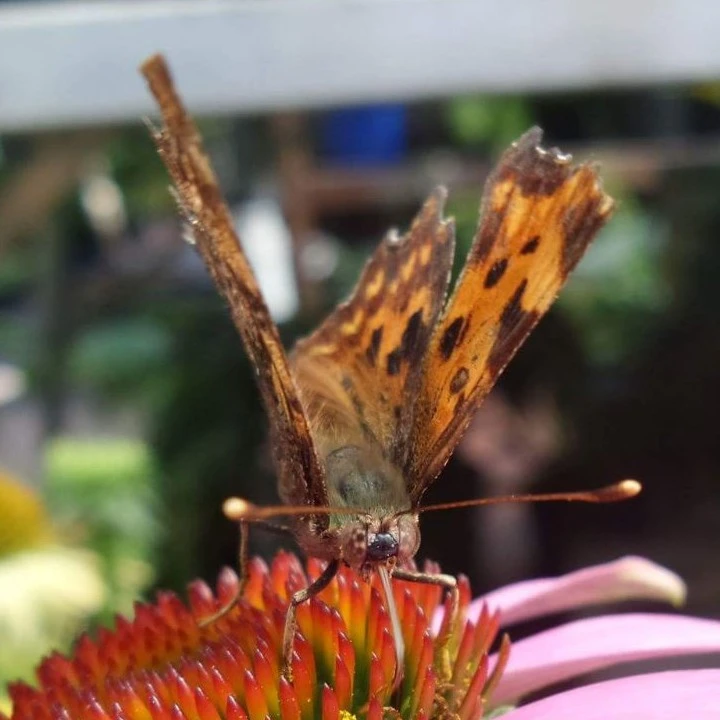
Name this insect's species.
Polygonia c-album
